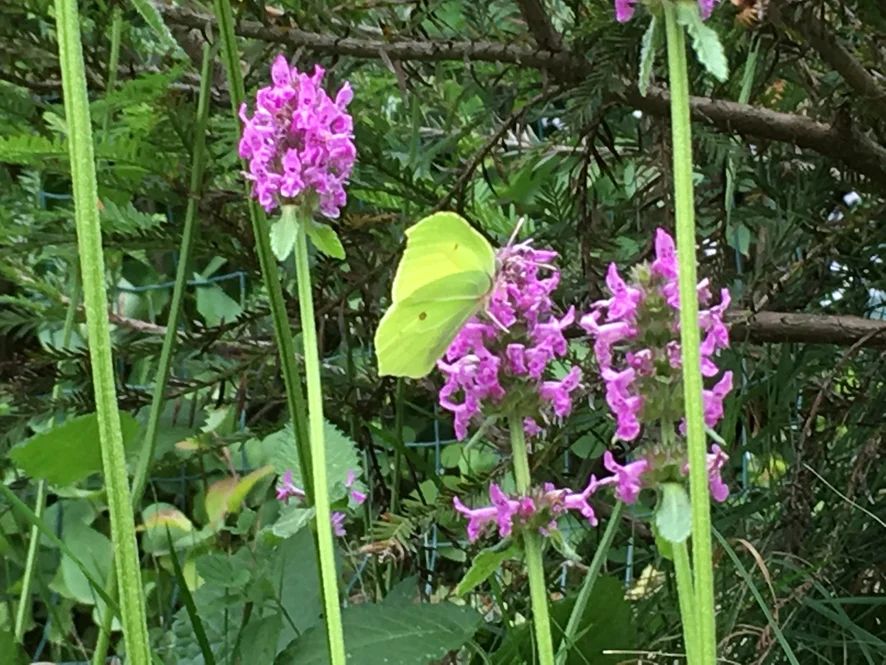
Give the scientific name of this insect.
Gonepteryx rhamni
